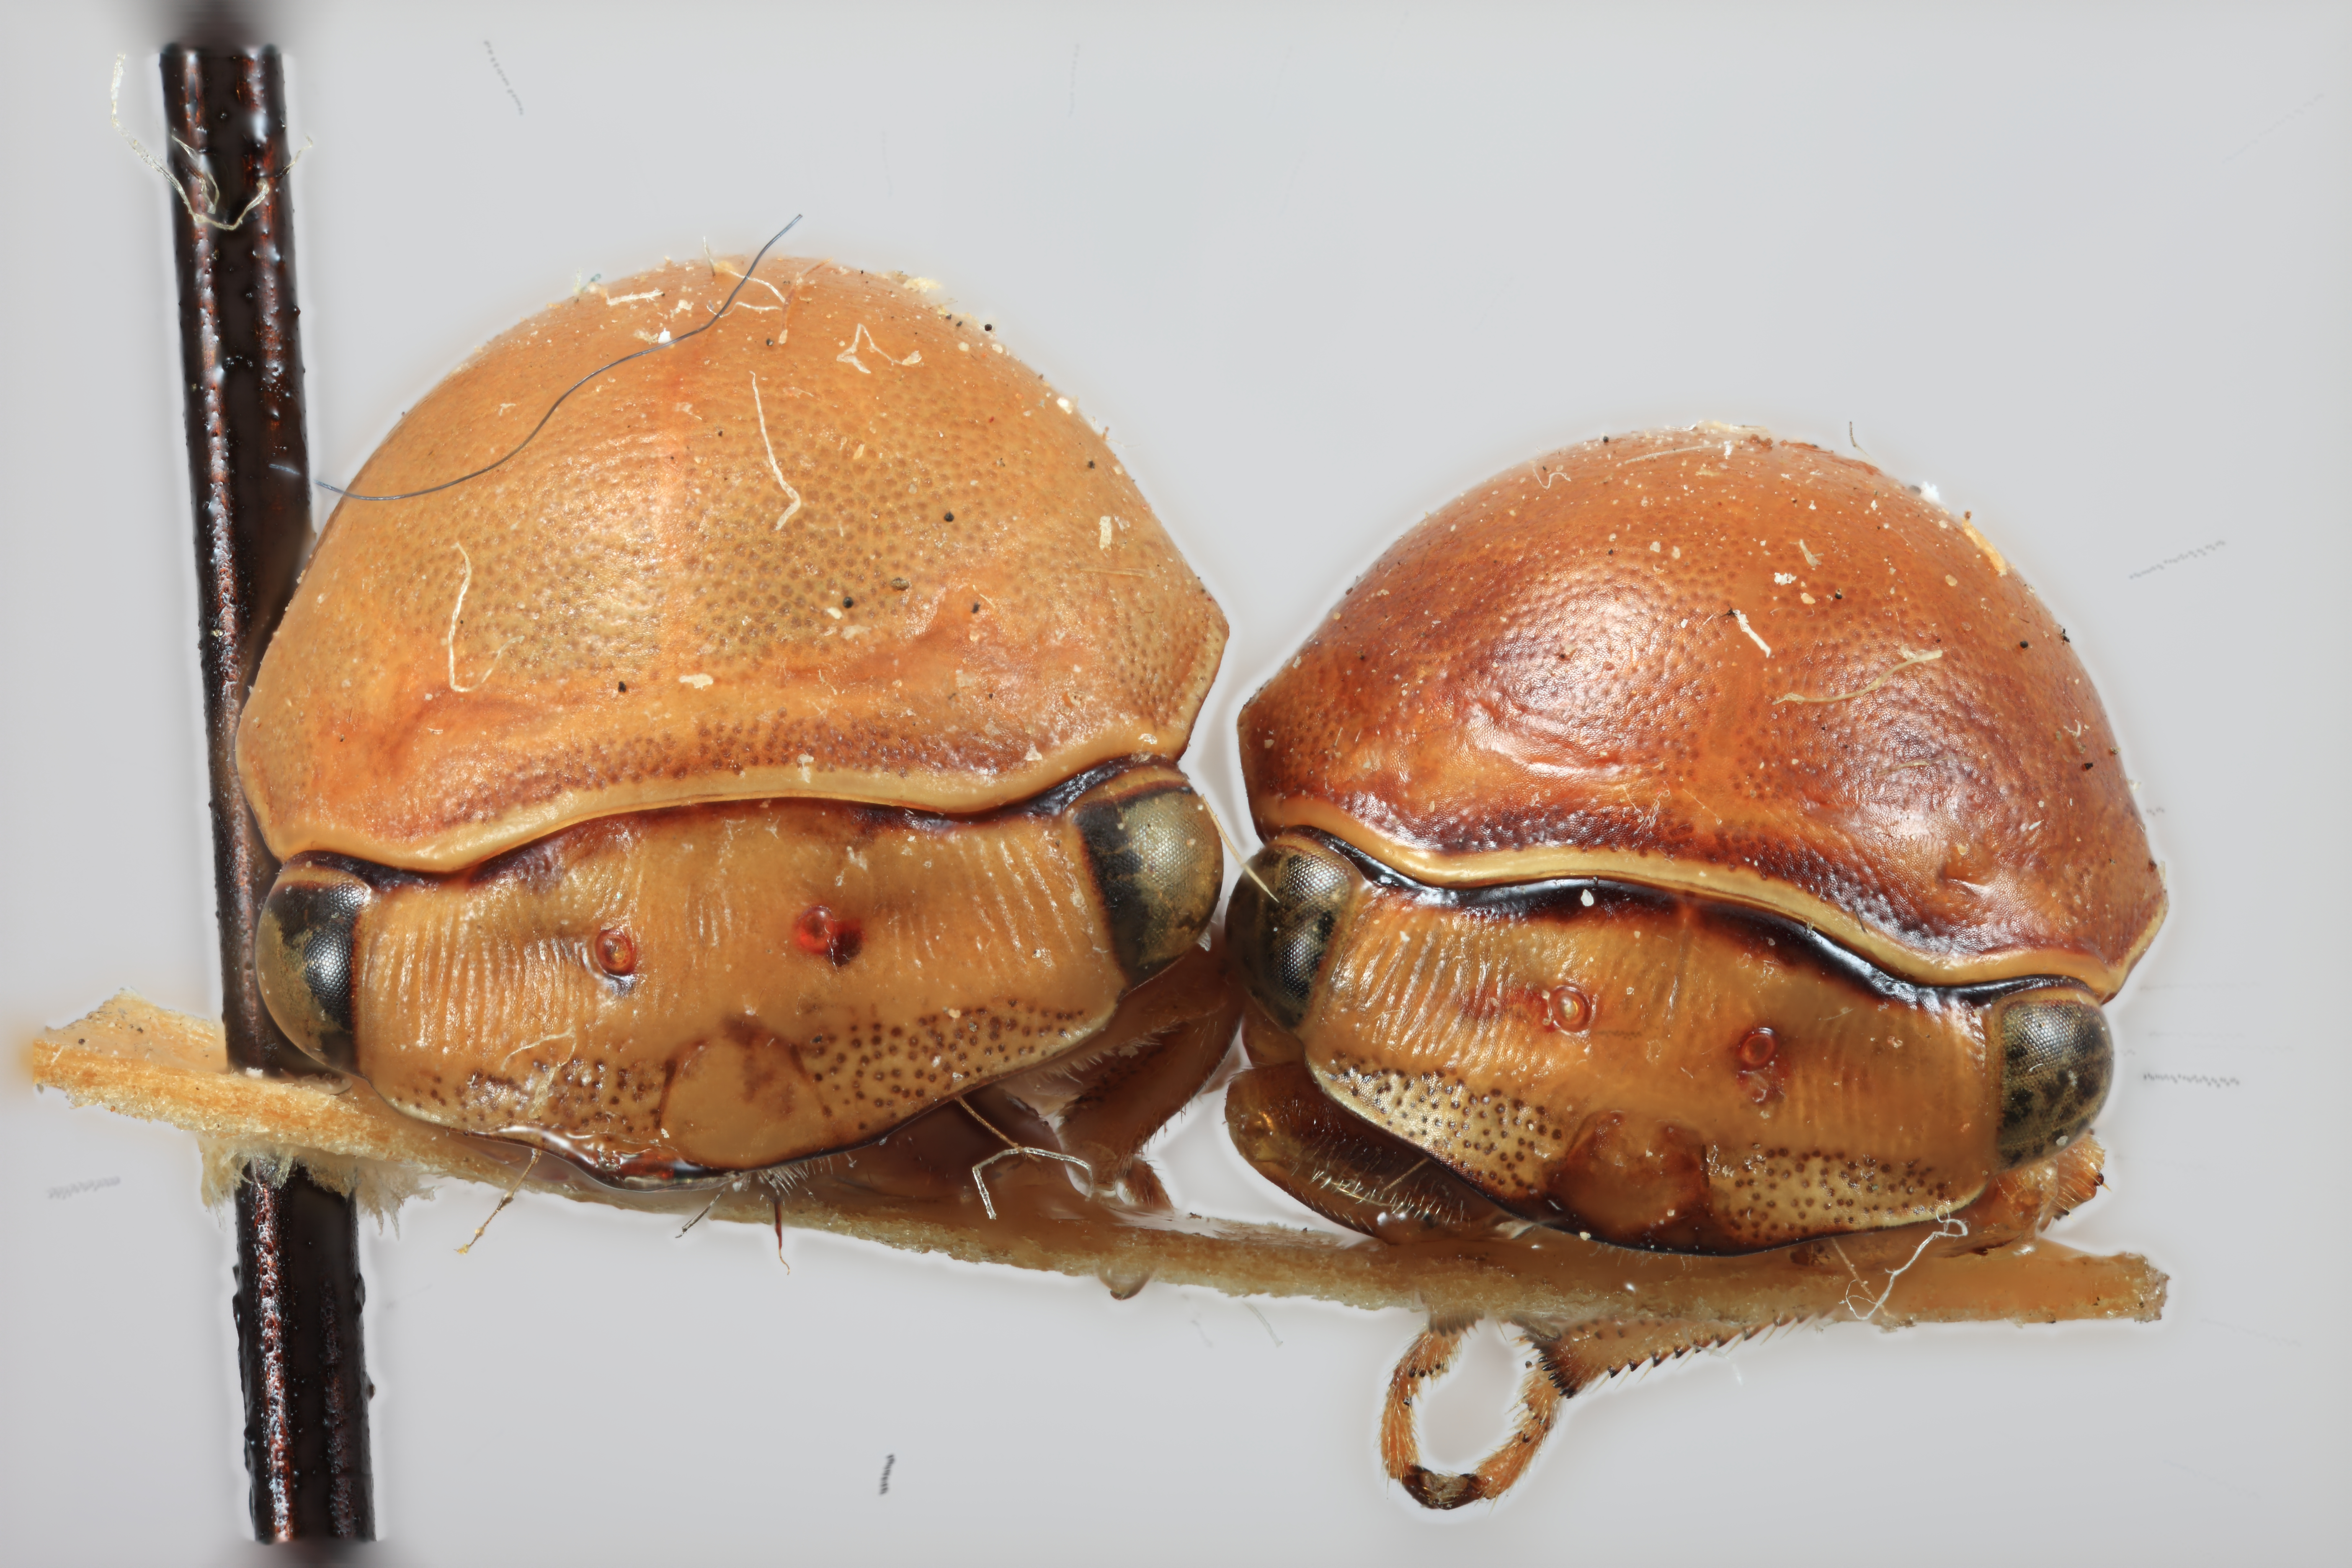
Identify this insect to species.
Stictopelta caerulea
